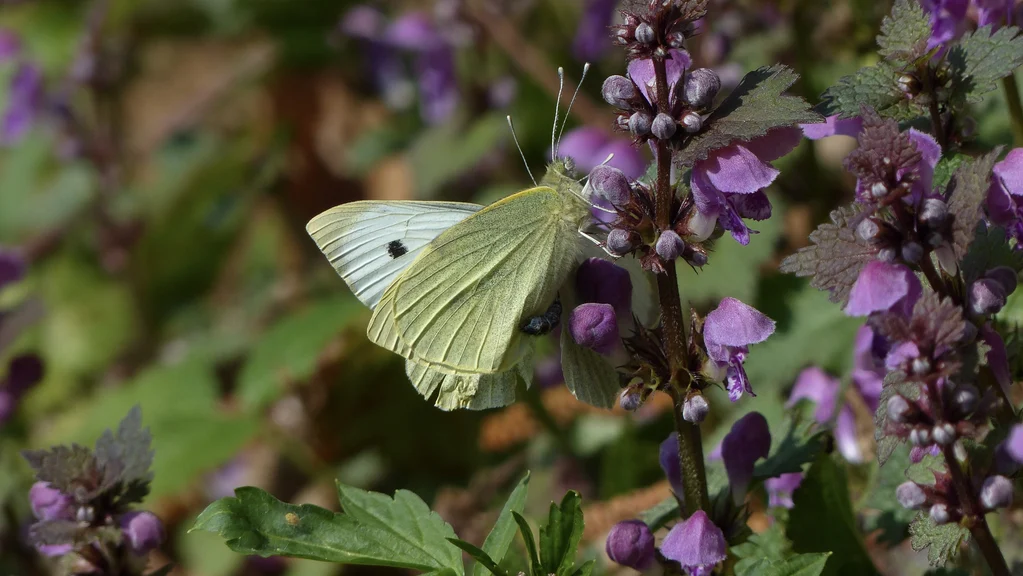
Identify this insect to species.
Pieris brassicae
